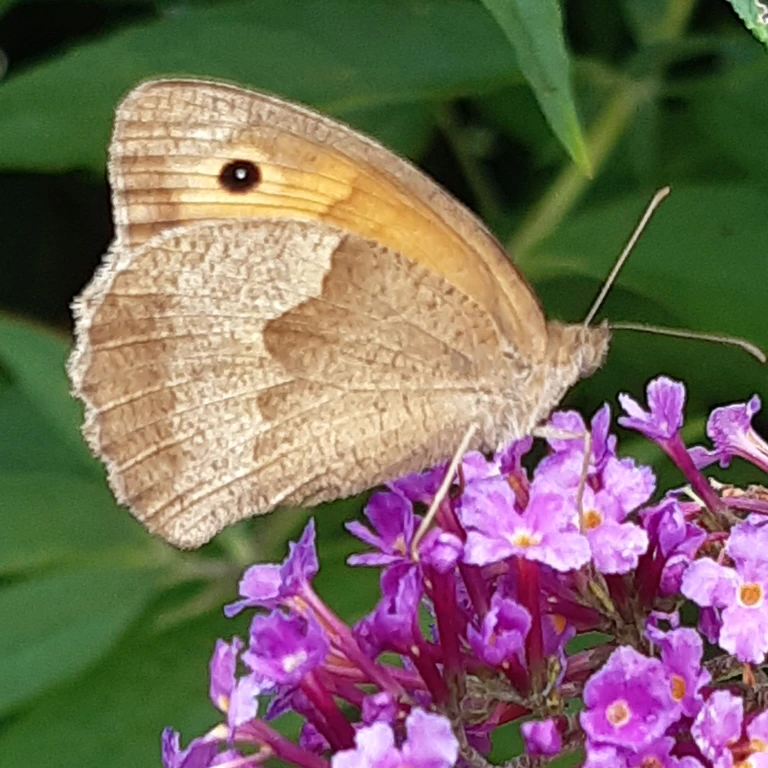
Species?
Maniola jurtina
